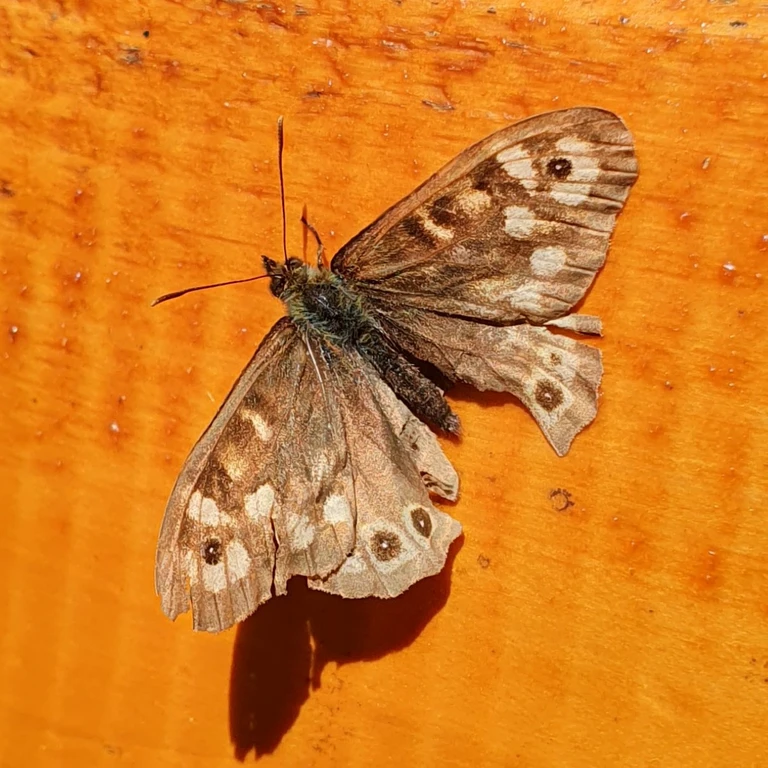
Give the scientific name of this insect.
Pararge aegeria
